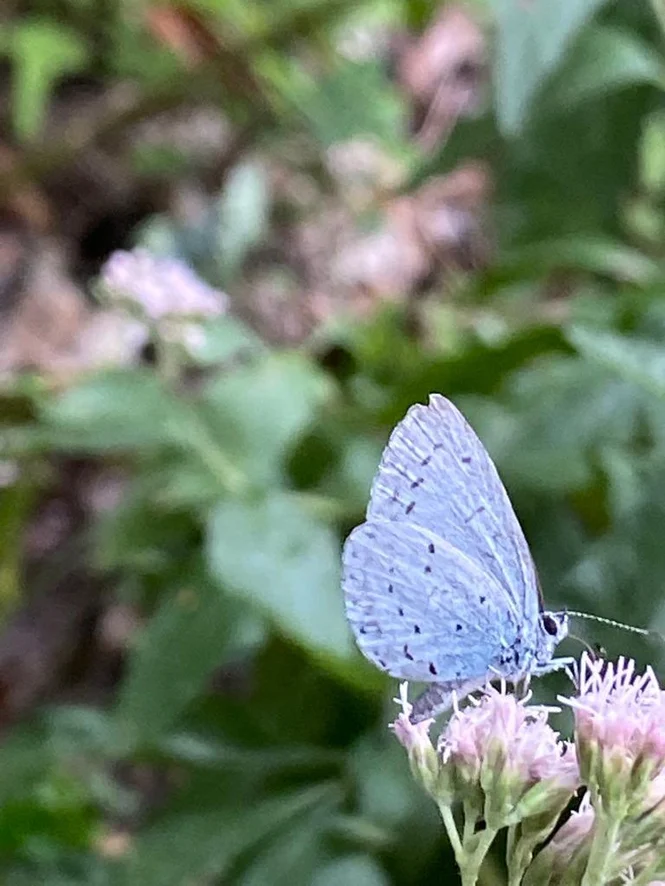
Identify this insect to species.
Celastrina argiolus
